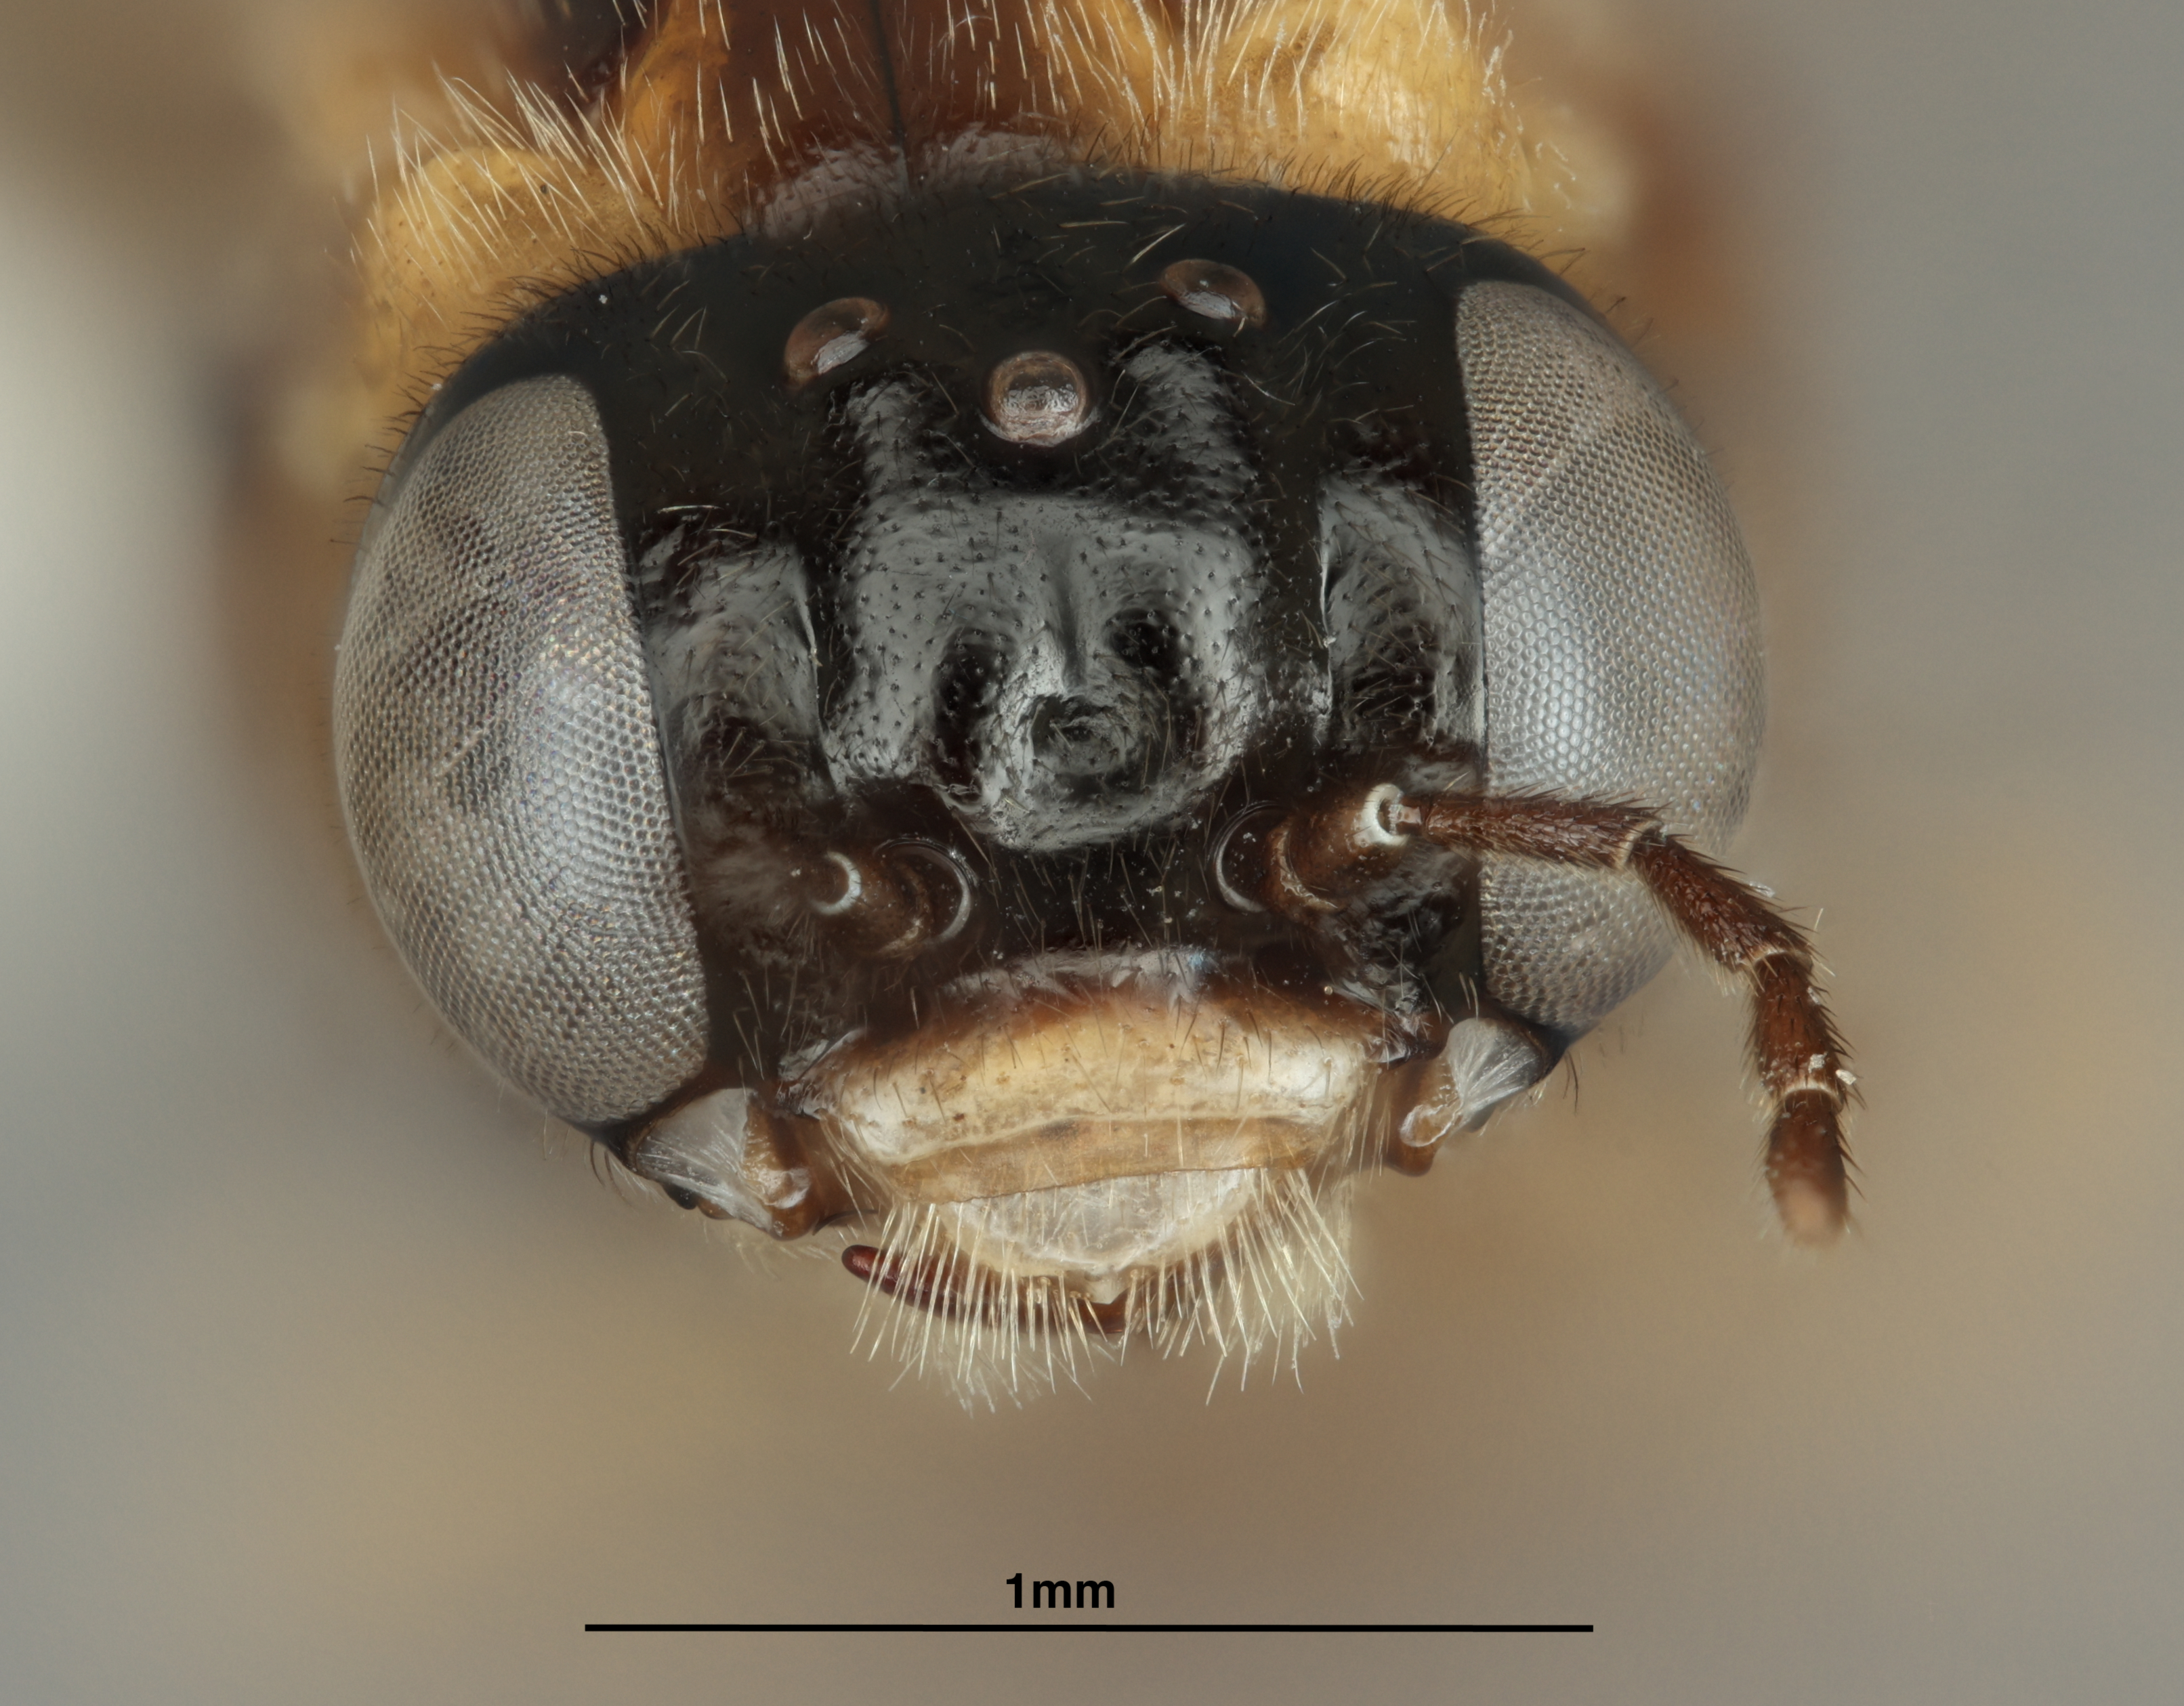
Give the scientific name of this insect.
Acordulecera comoa
